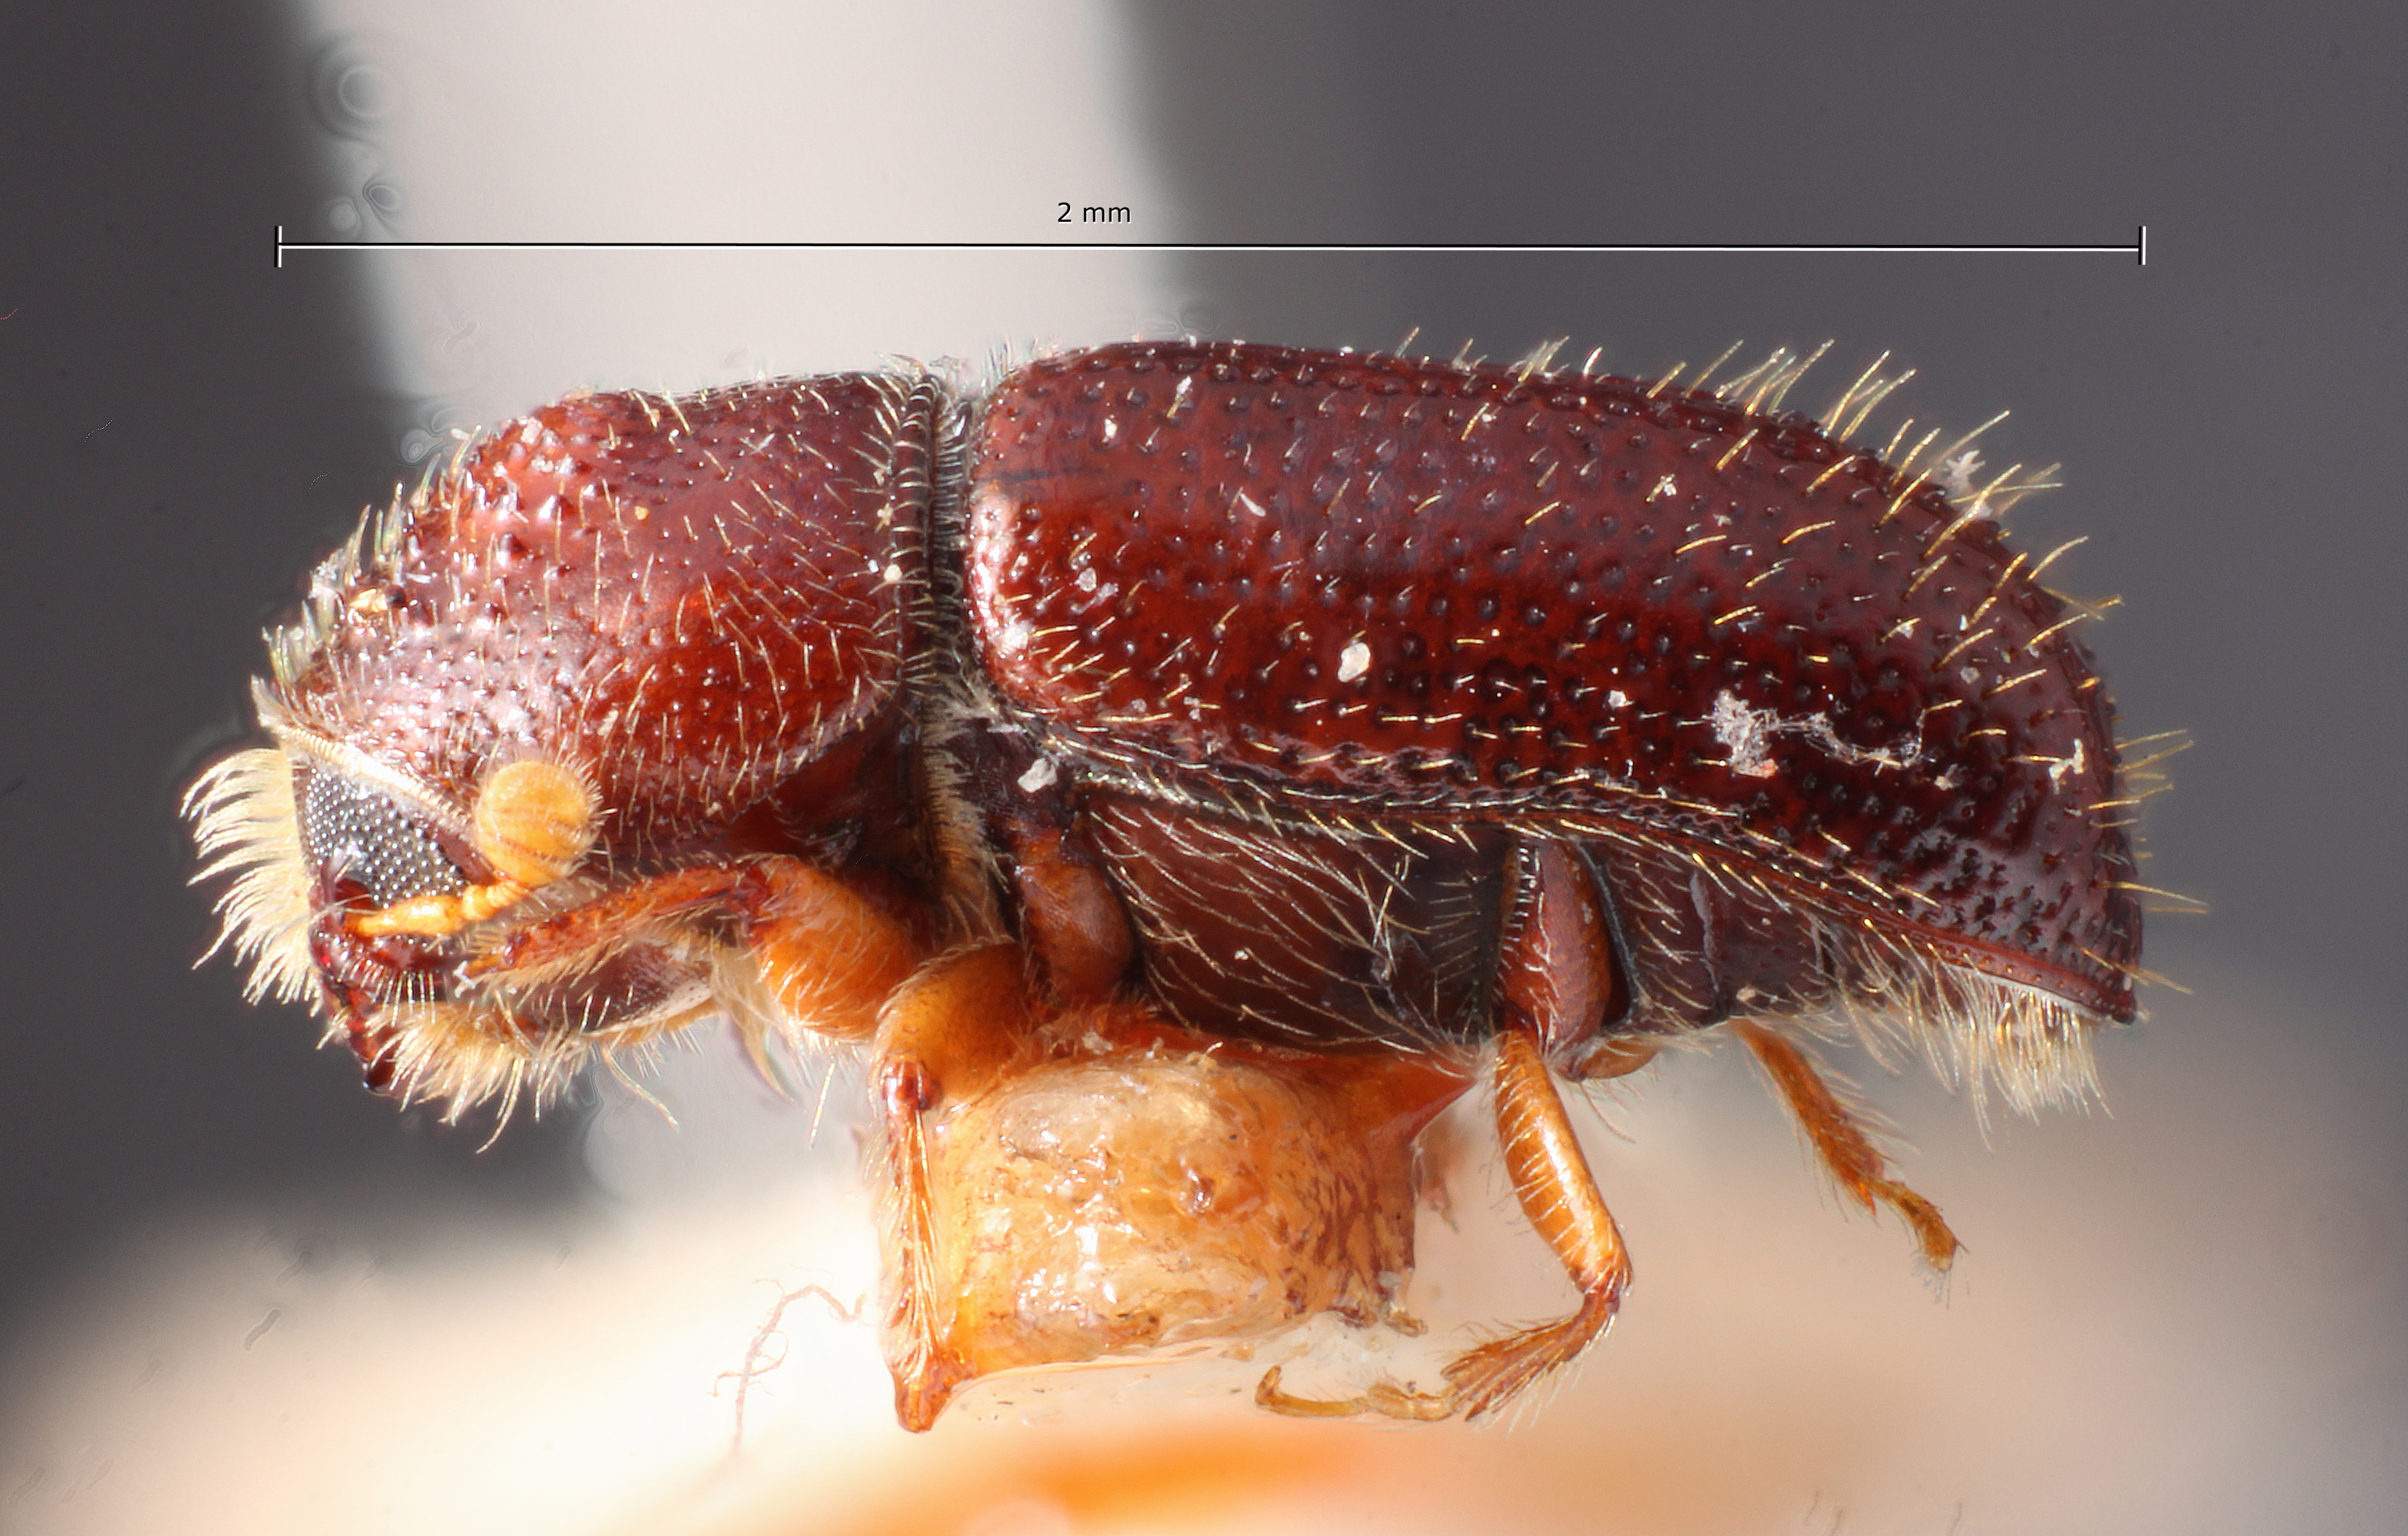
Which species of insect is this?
Pityophthorus durus
